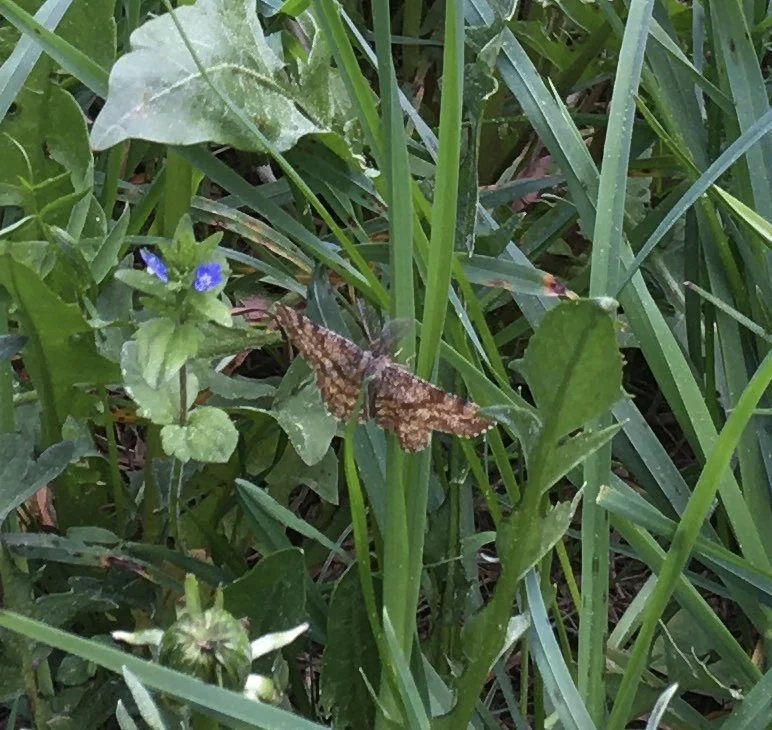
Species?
Ematurga atomaria
